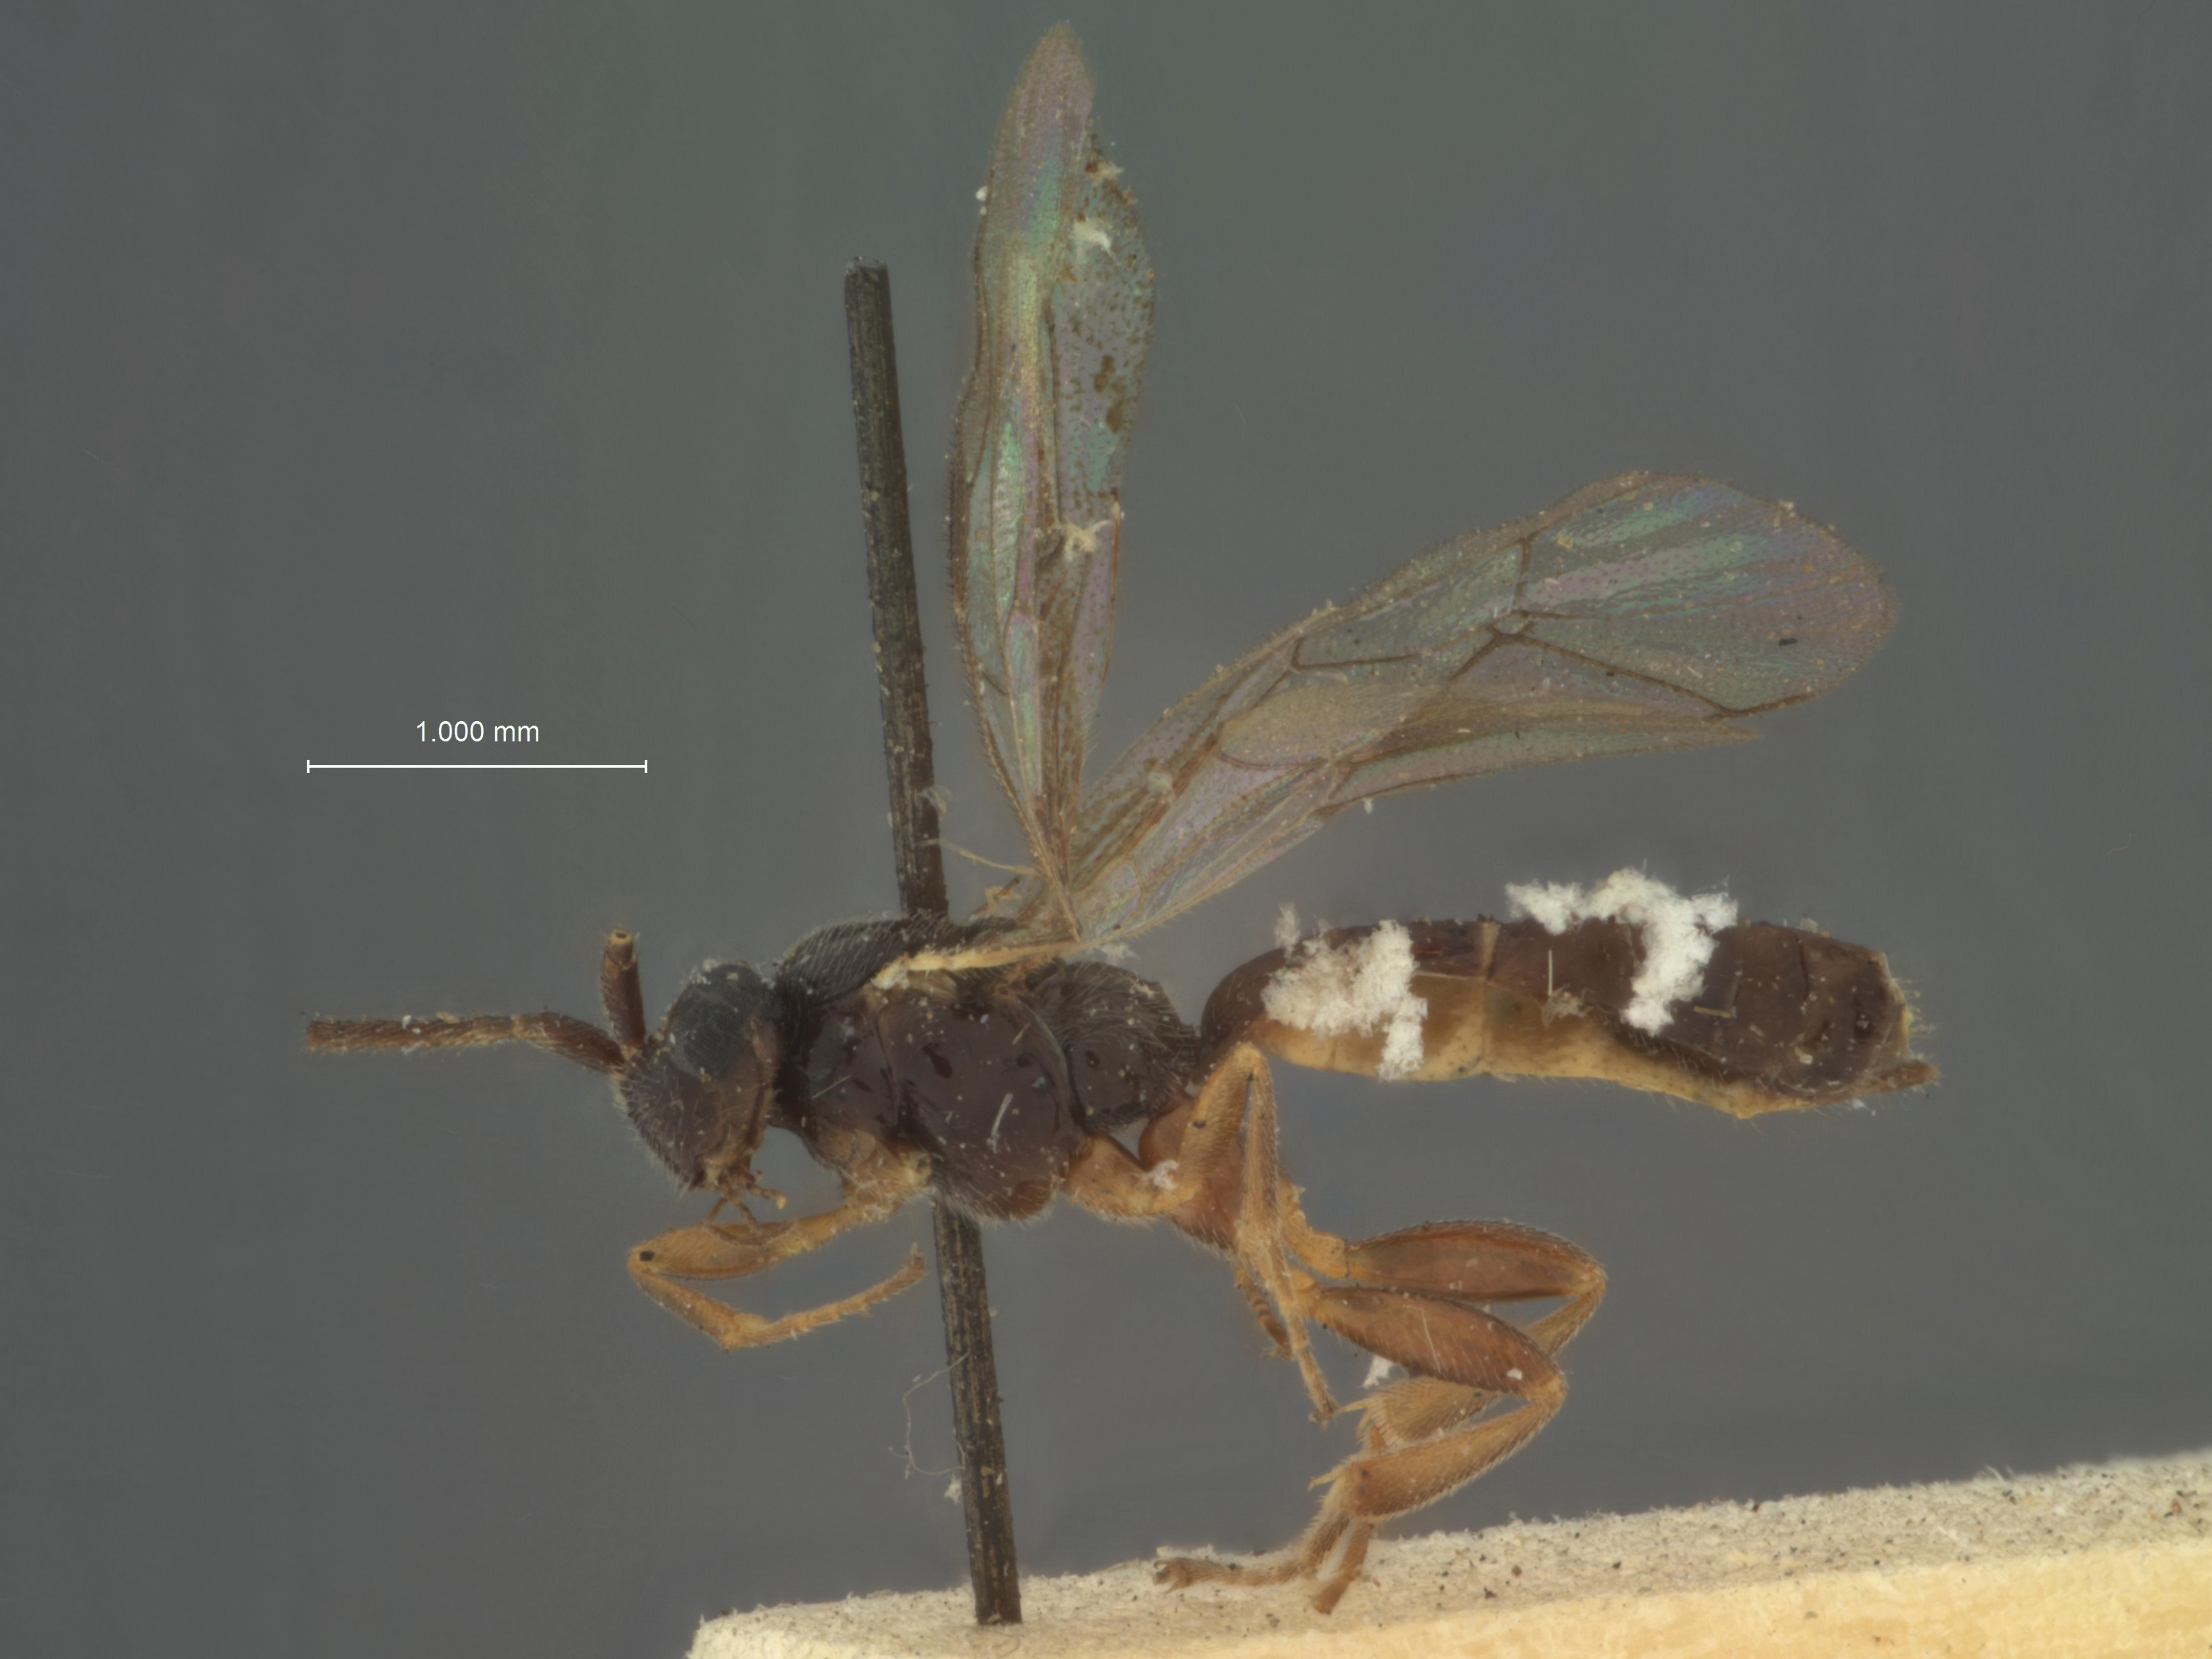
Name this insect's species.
Orthocentrus californicus
